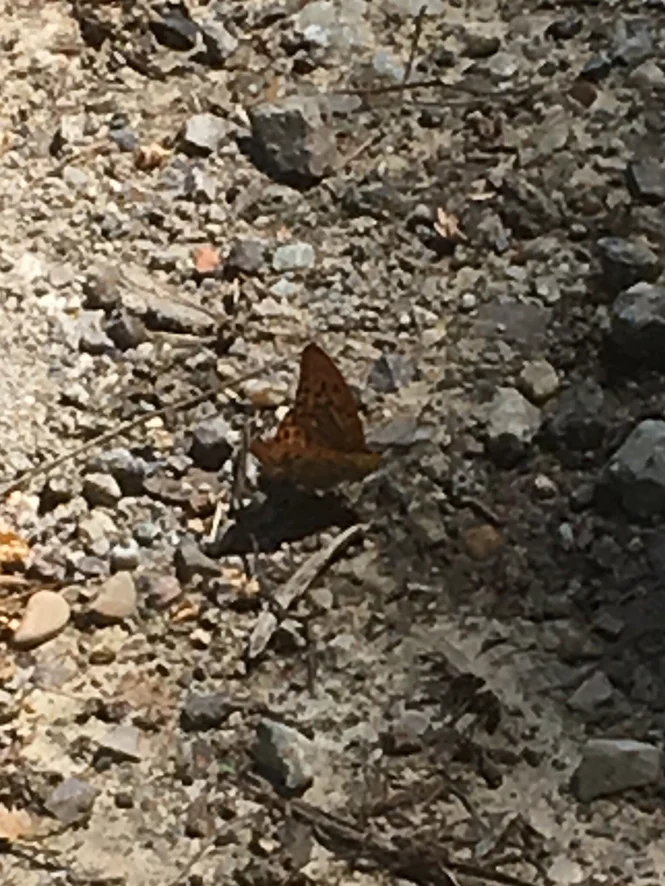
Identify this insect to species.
Argynnis paphia
